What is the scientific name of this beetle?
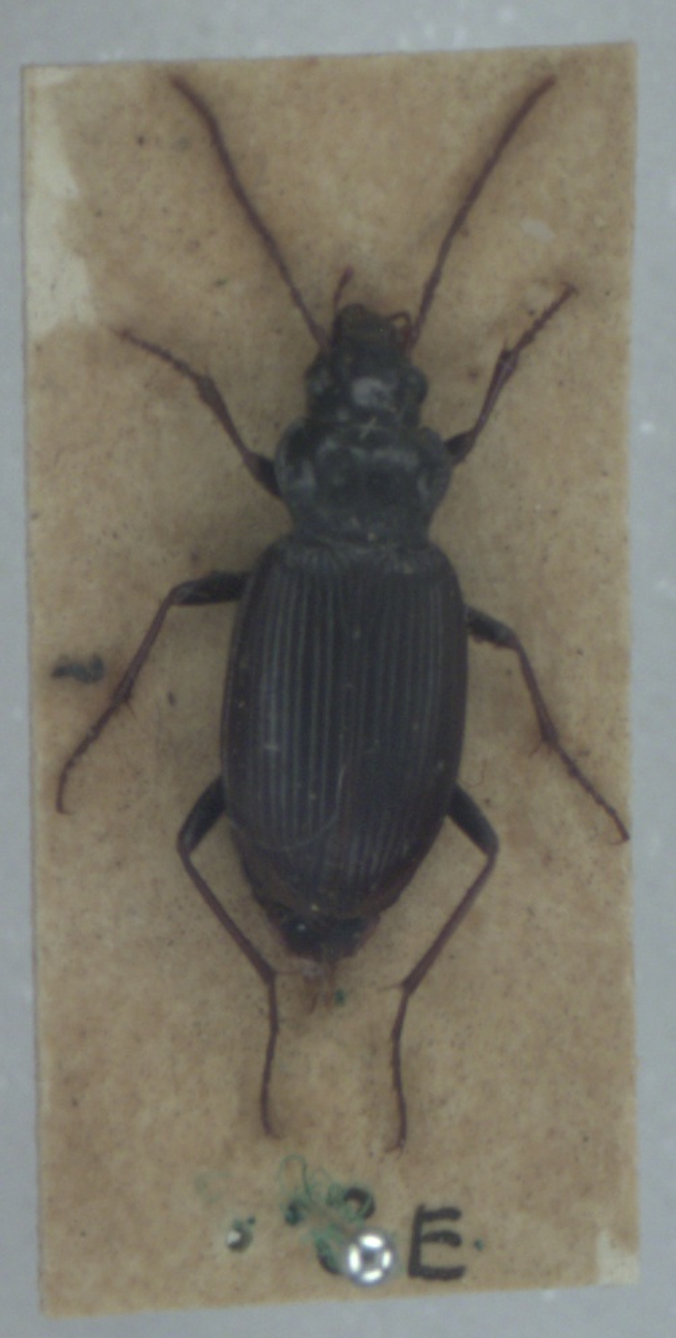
Nebria brevicollis
